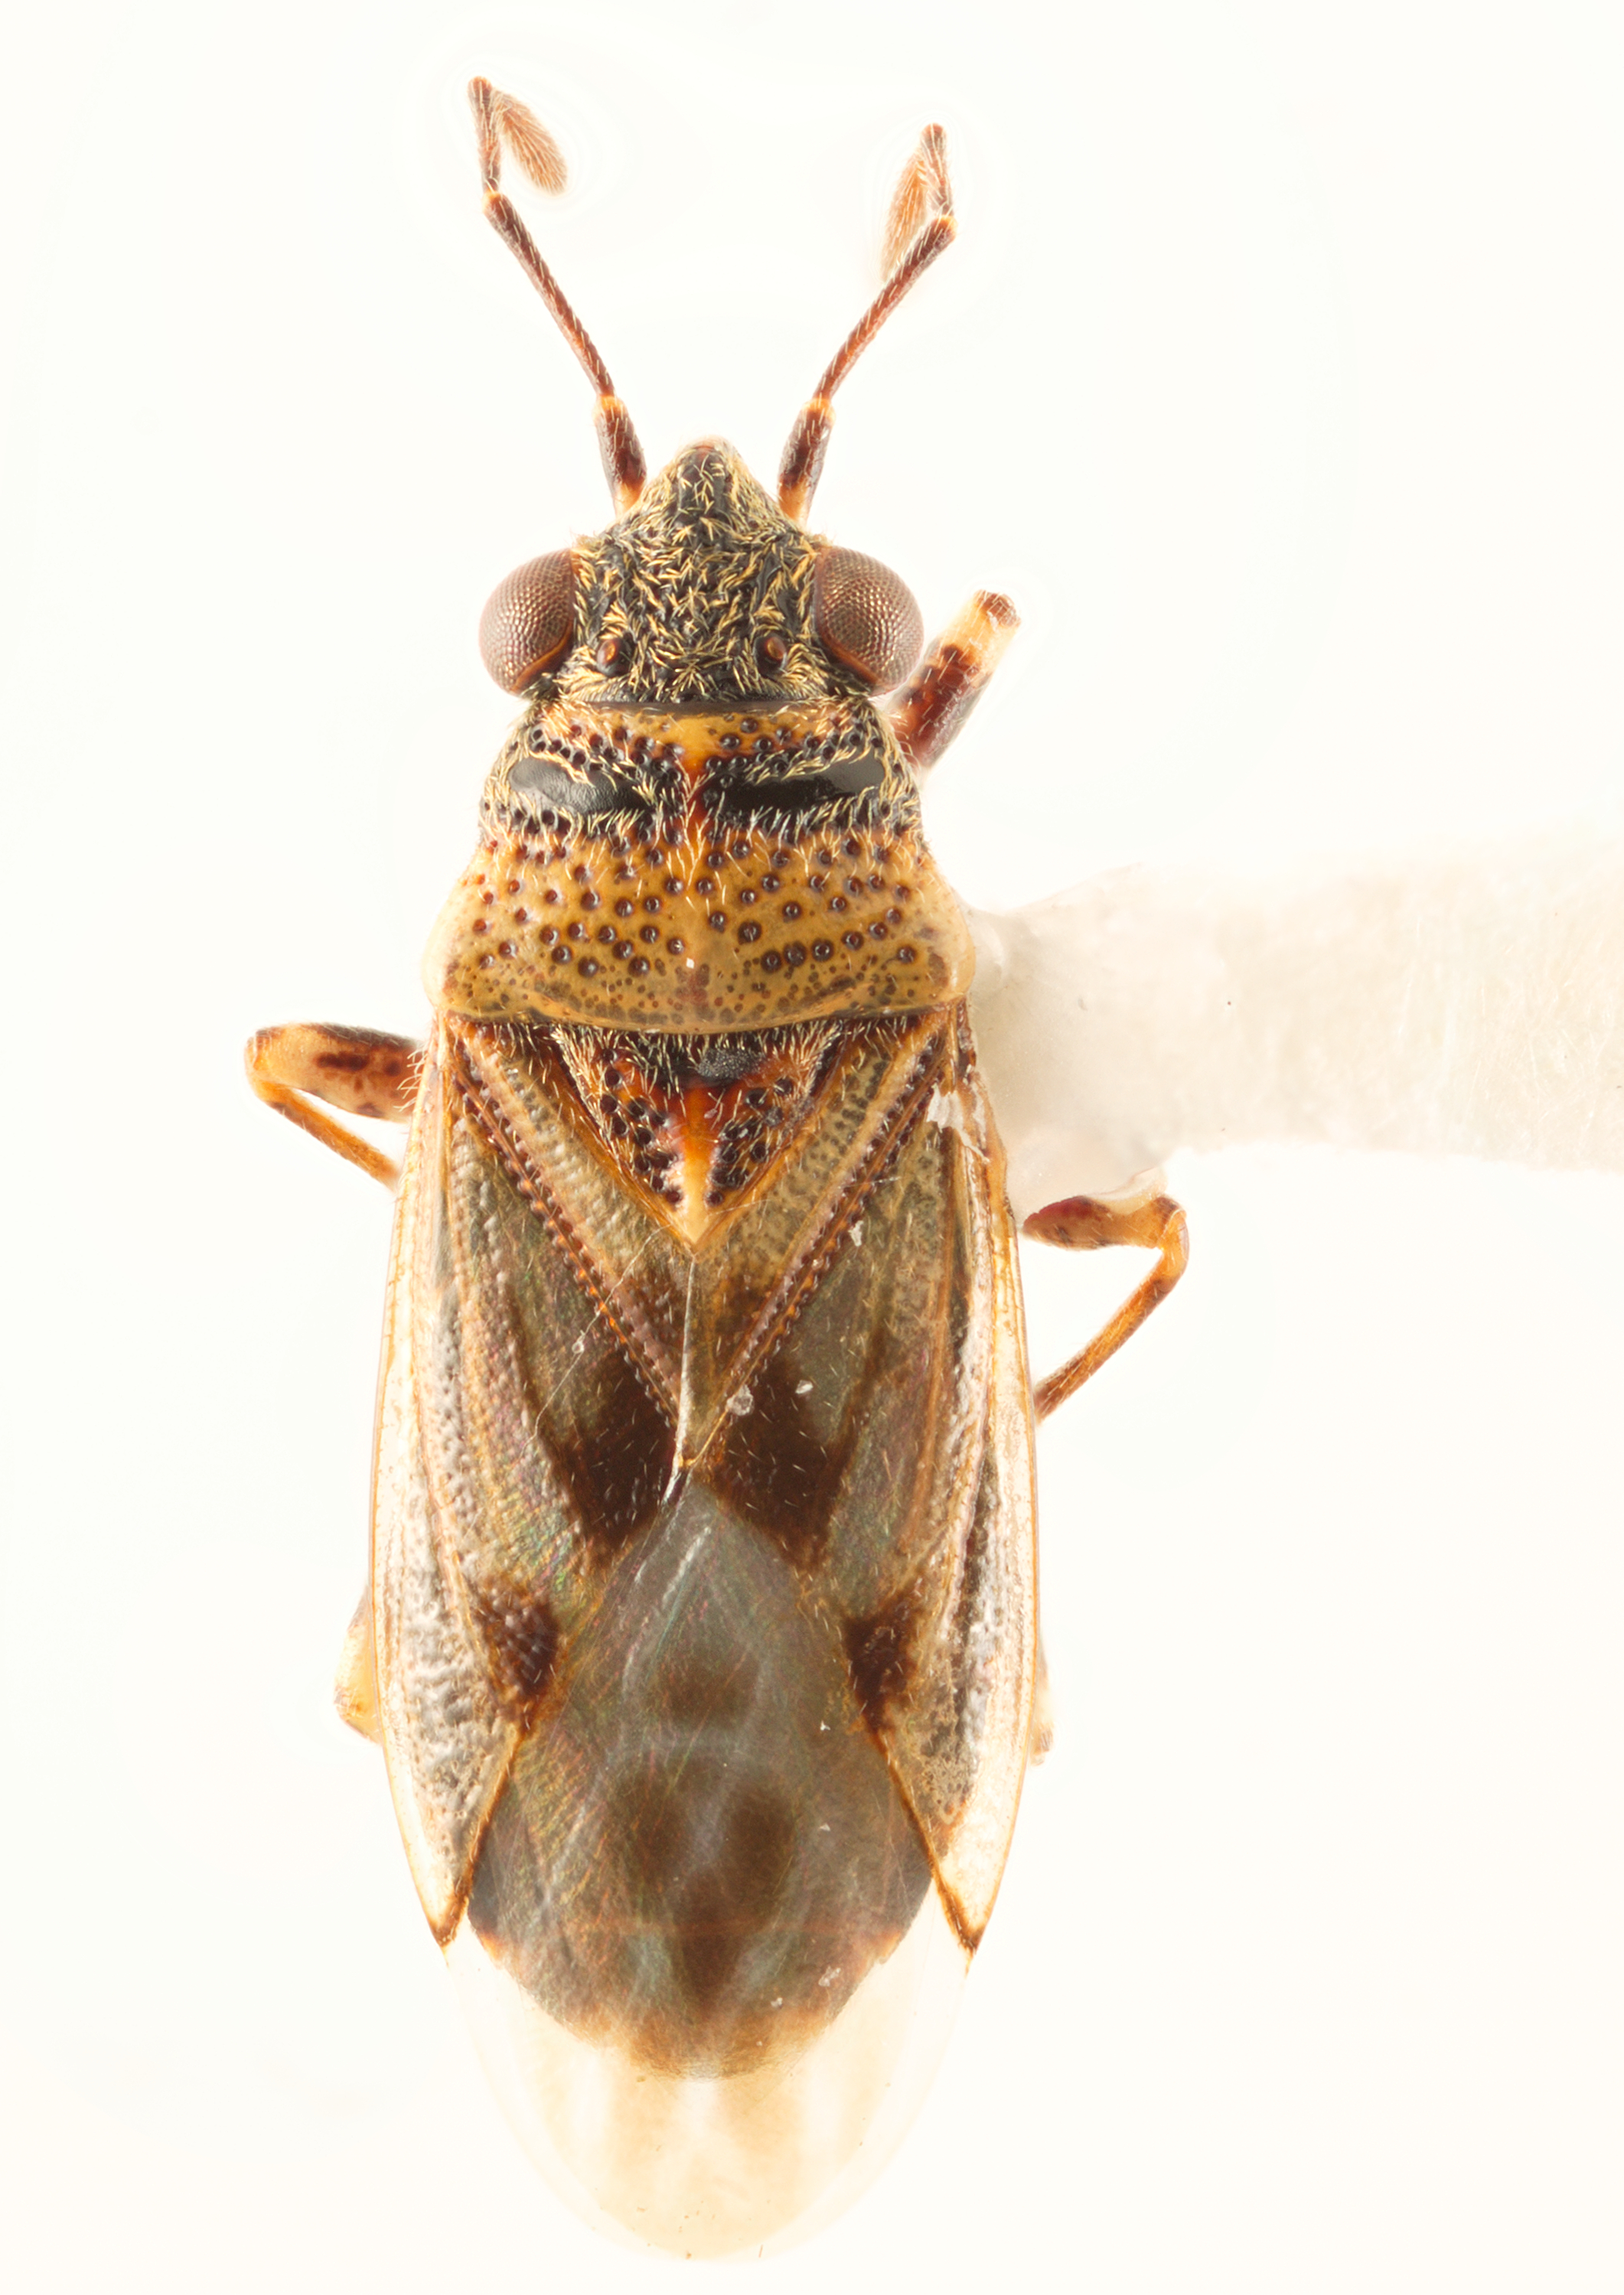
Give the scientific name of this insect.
Oceanides bryani
